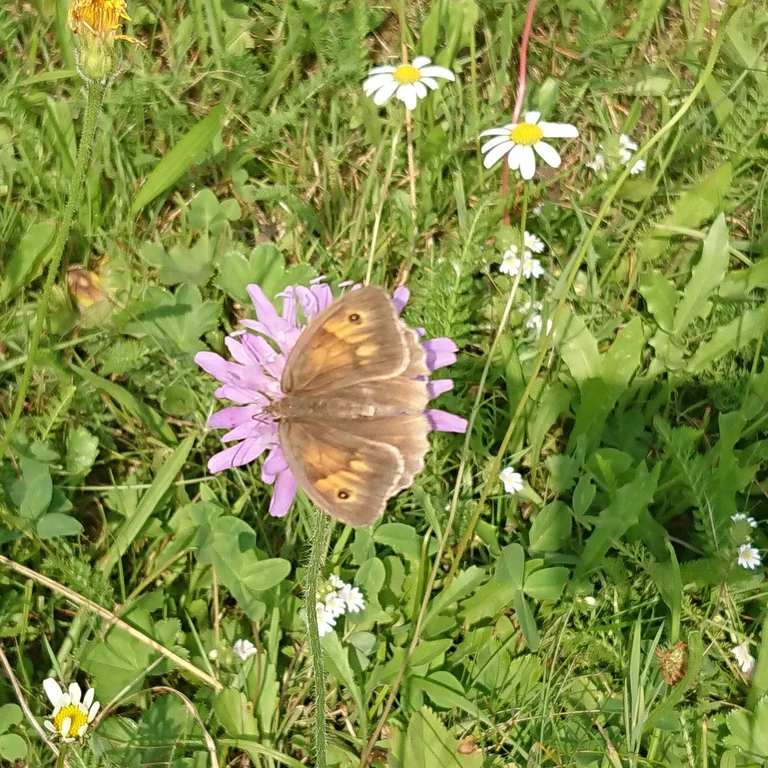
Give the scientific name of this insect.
Maniola jurtina
